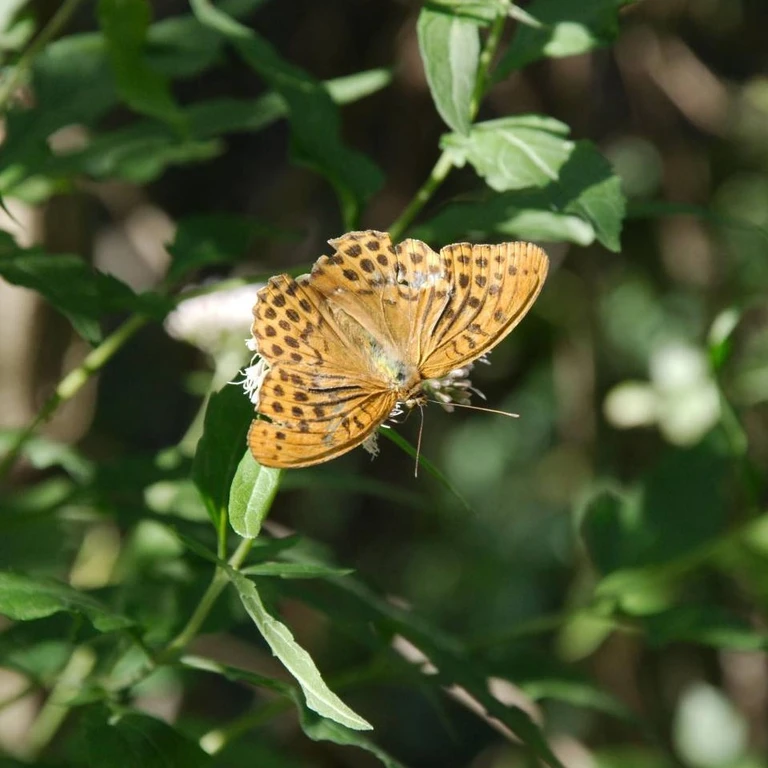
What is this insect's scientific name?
Argynnis paphia
